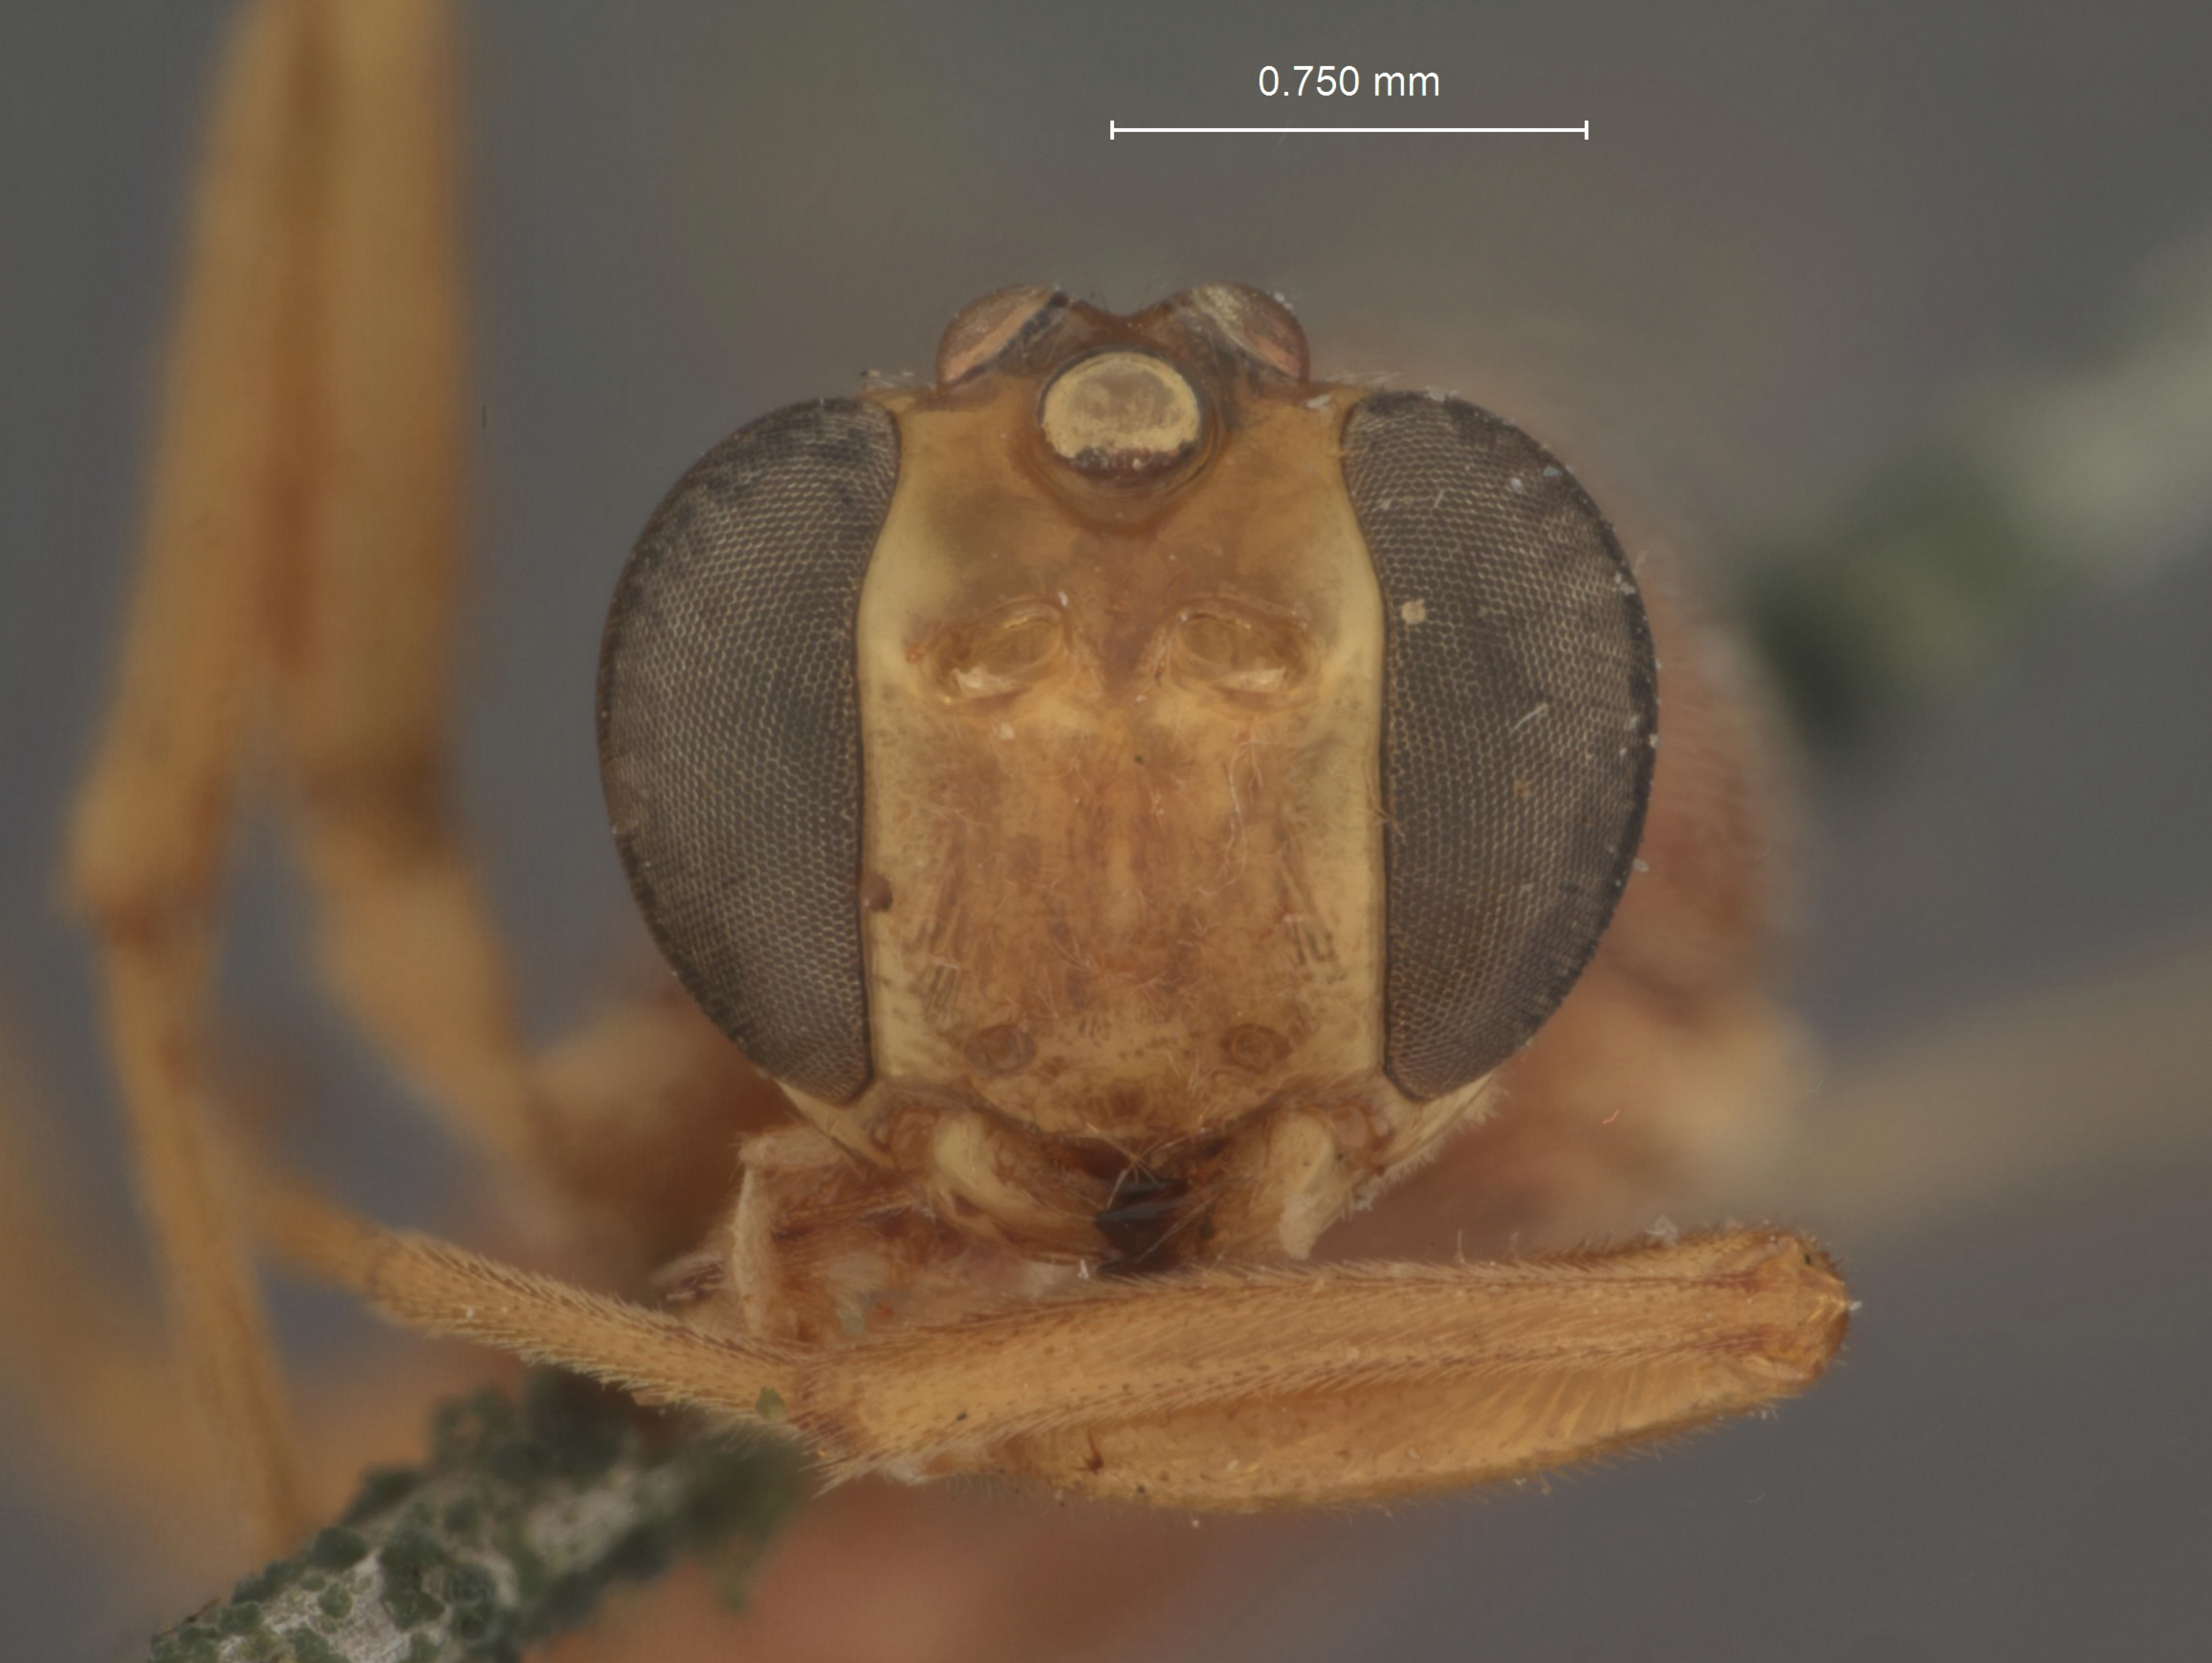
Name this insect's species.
Mesochorus uniformis
